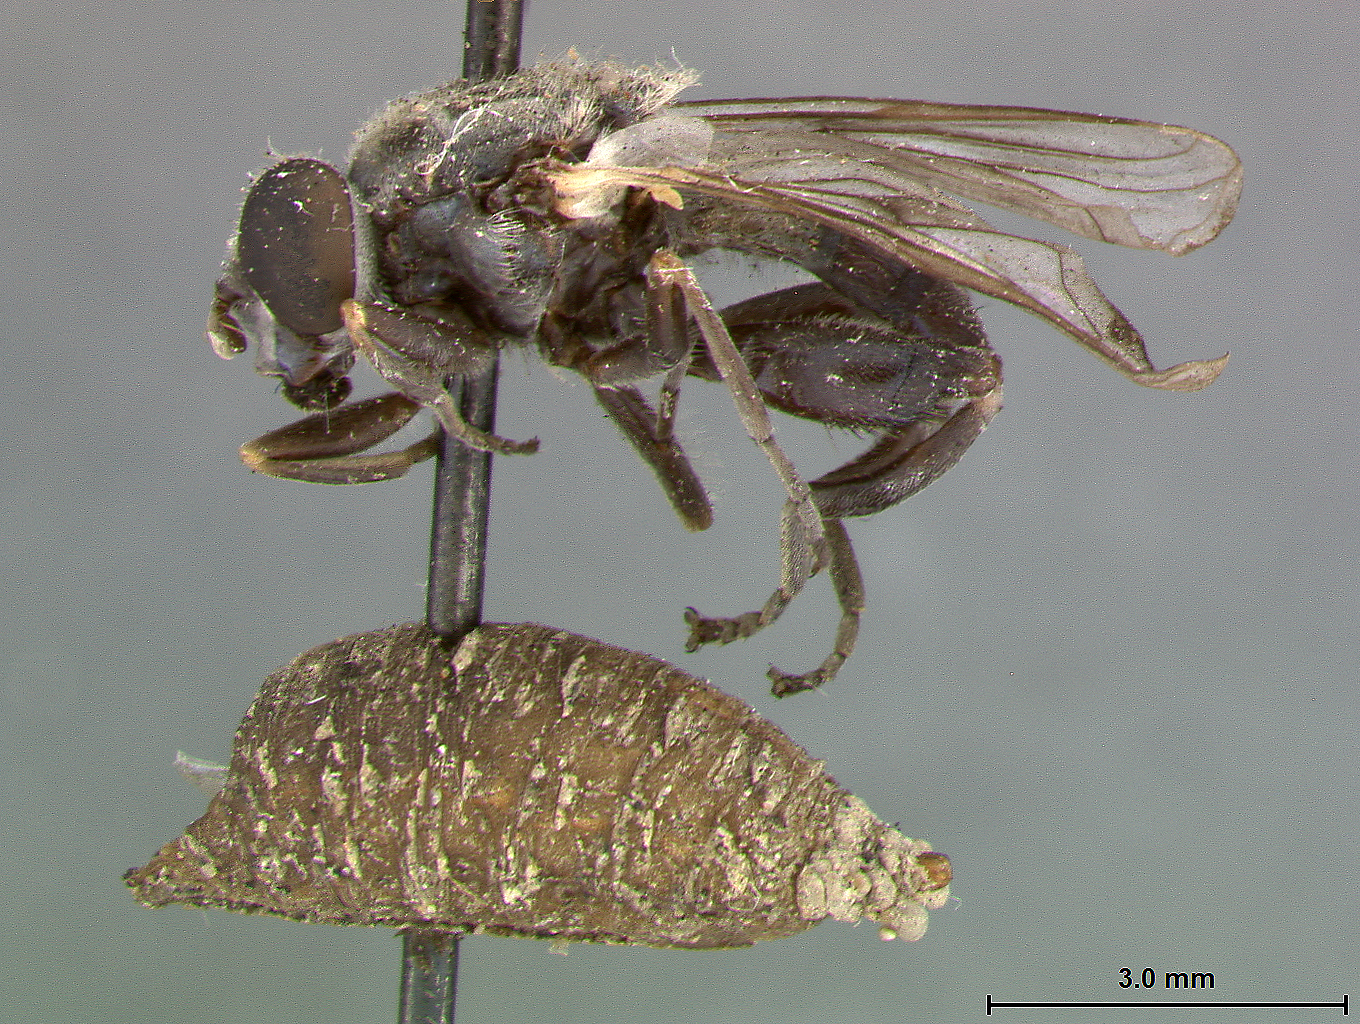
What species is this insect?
Xylota nigromaculata
